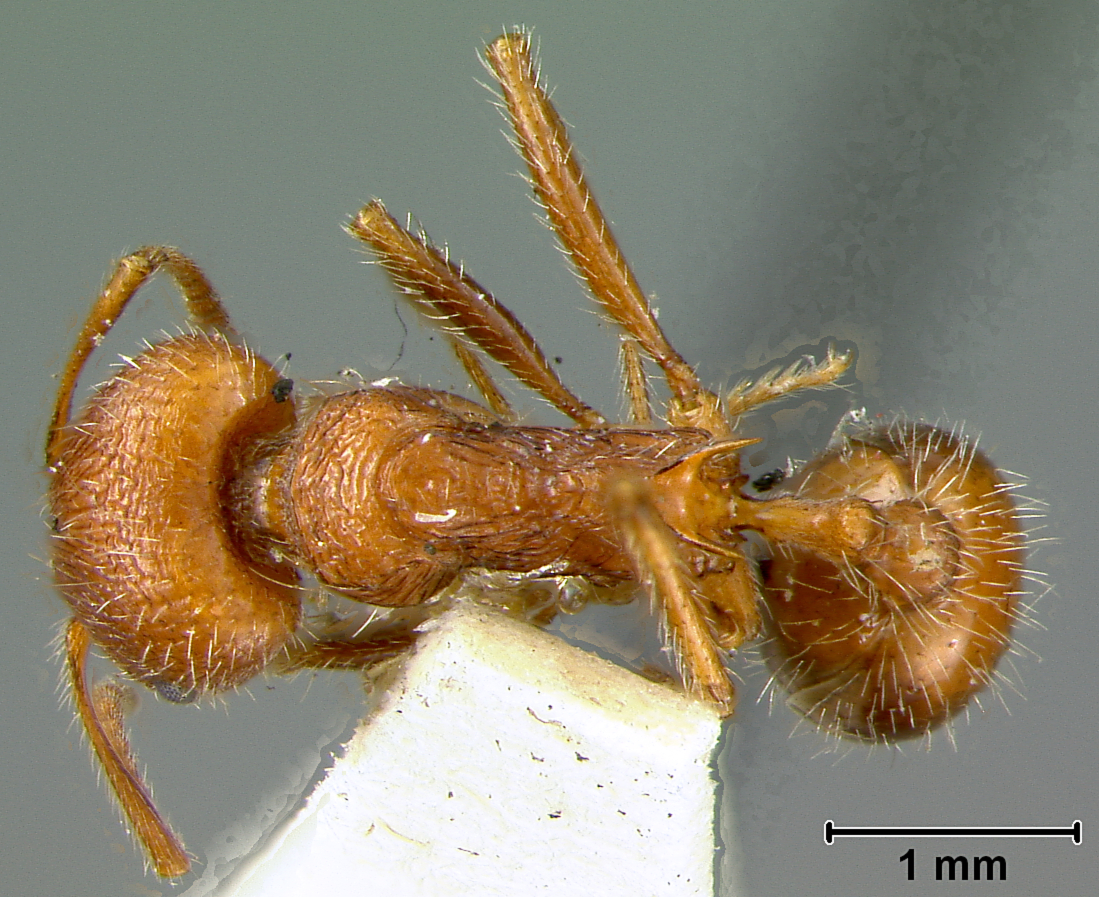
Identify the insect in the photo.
Messor chamberlini
